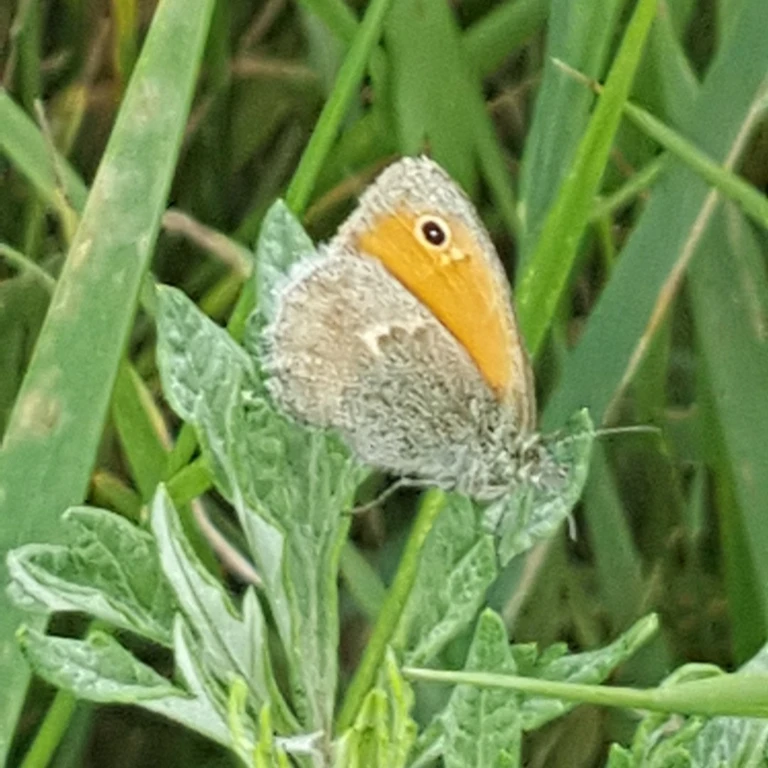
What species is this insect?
Coenonympha pamphilus
